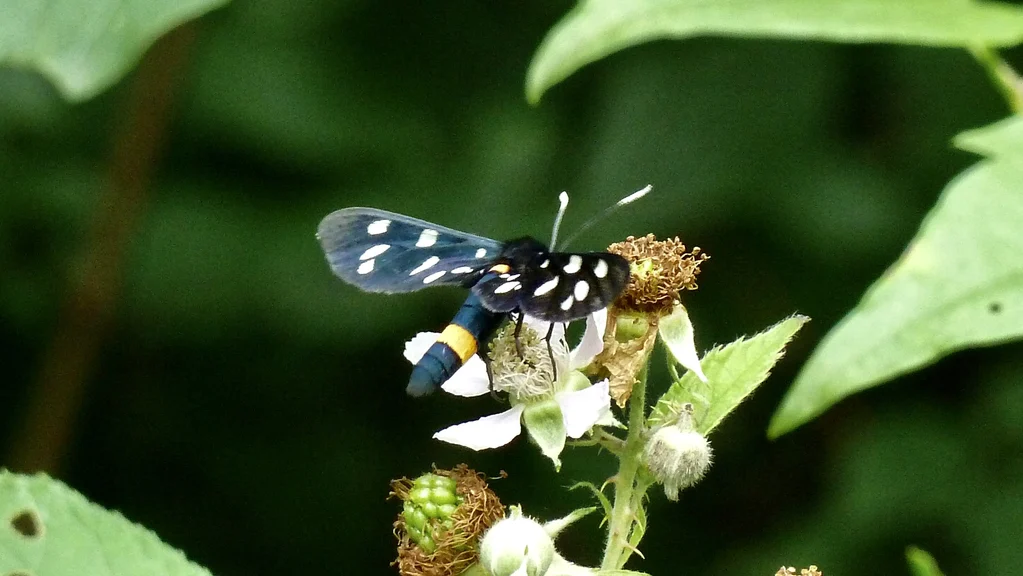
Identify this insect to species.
Amata phegea
